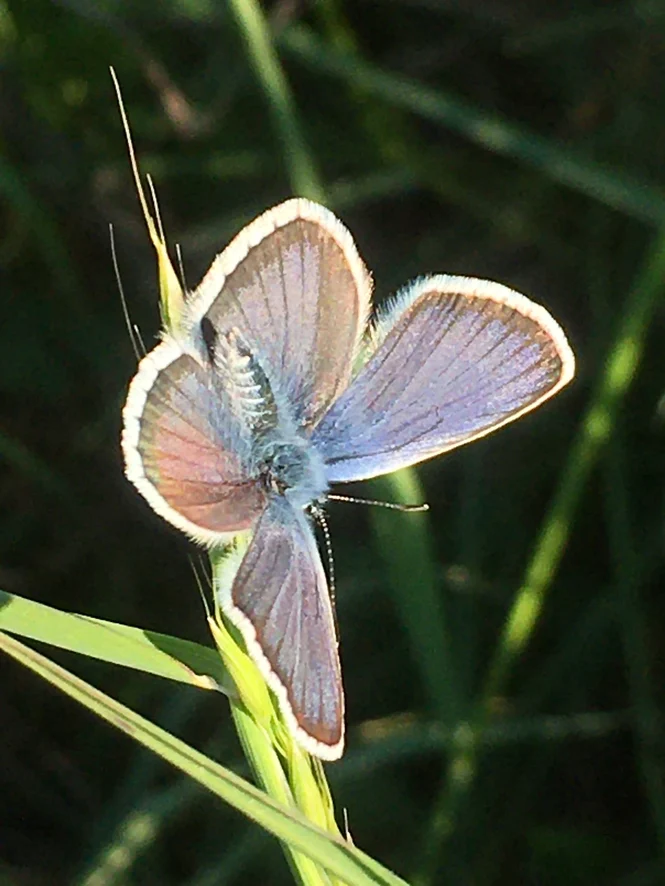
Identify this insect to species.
Plebejus argus
